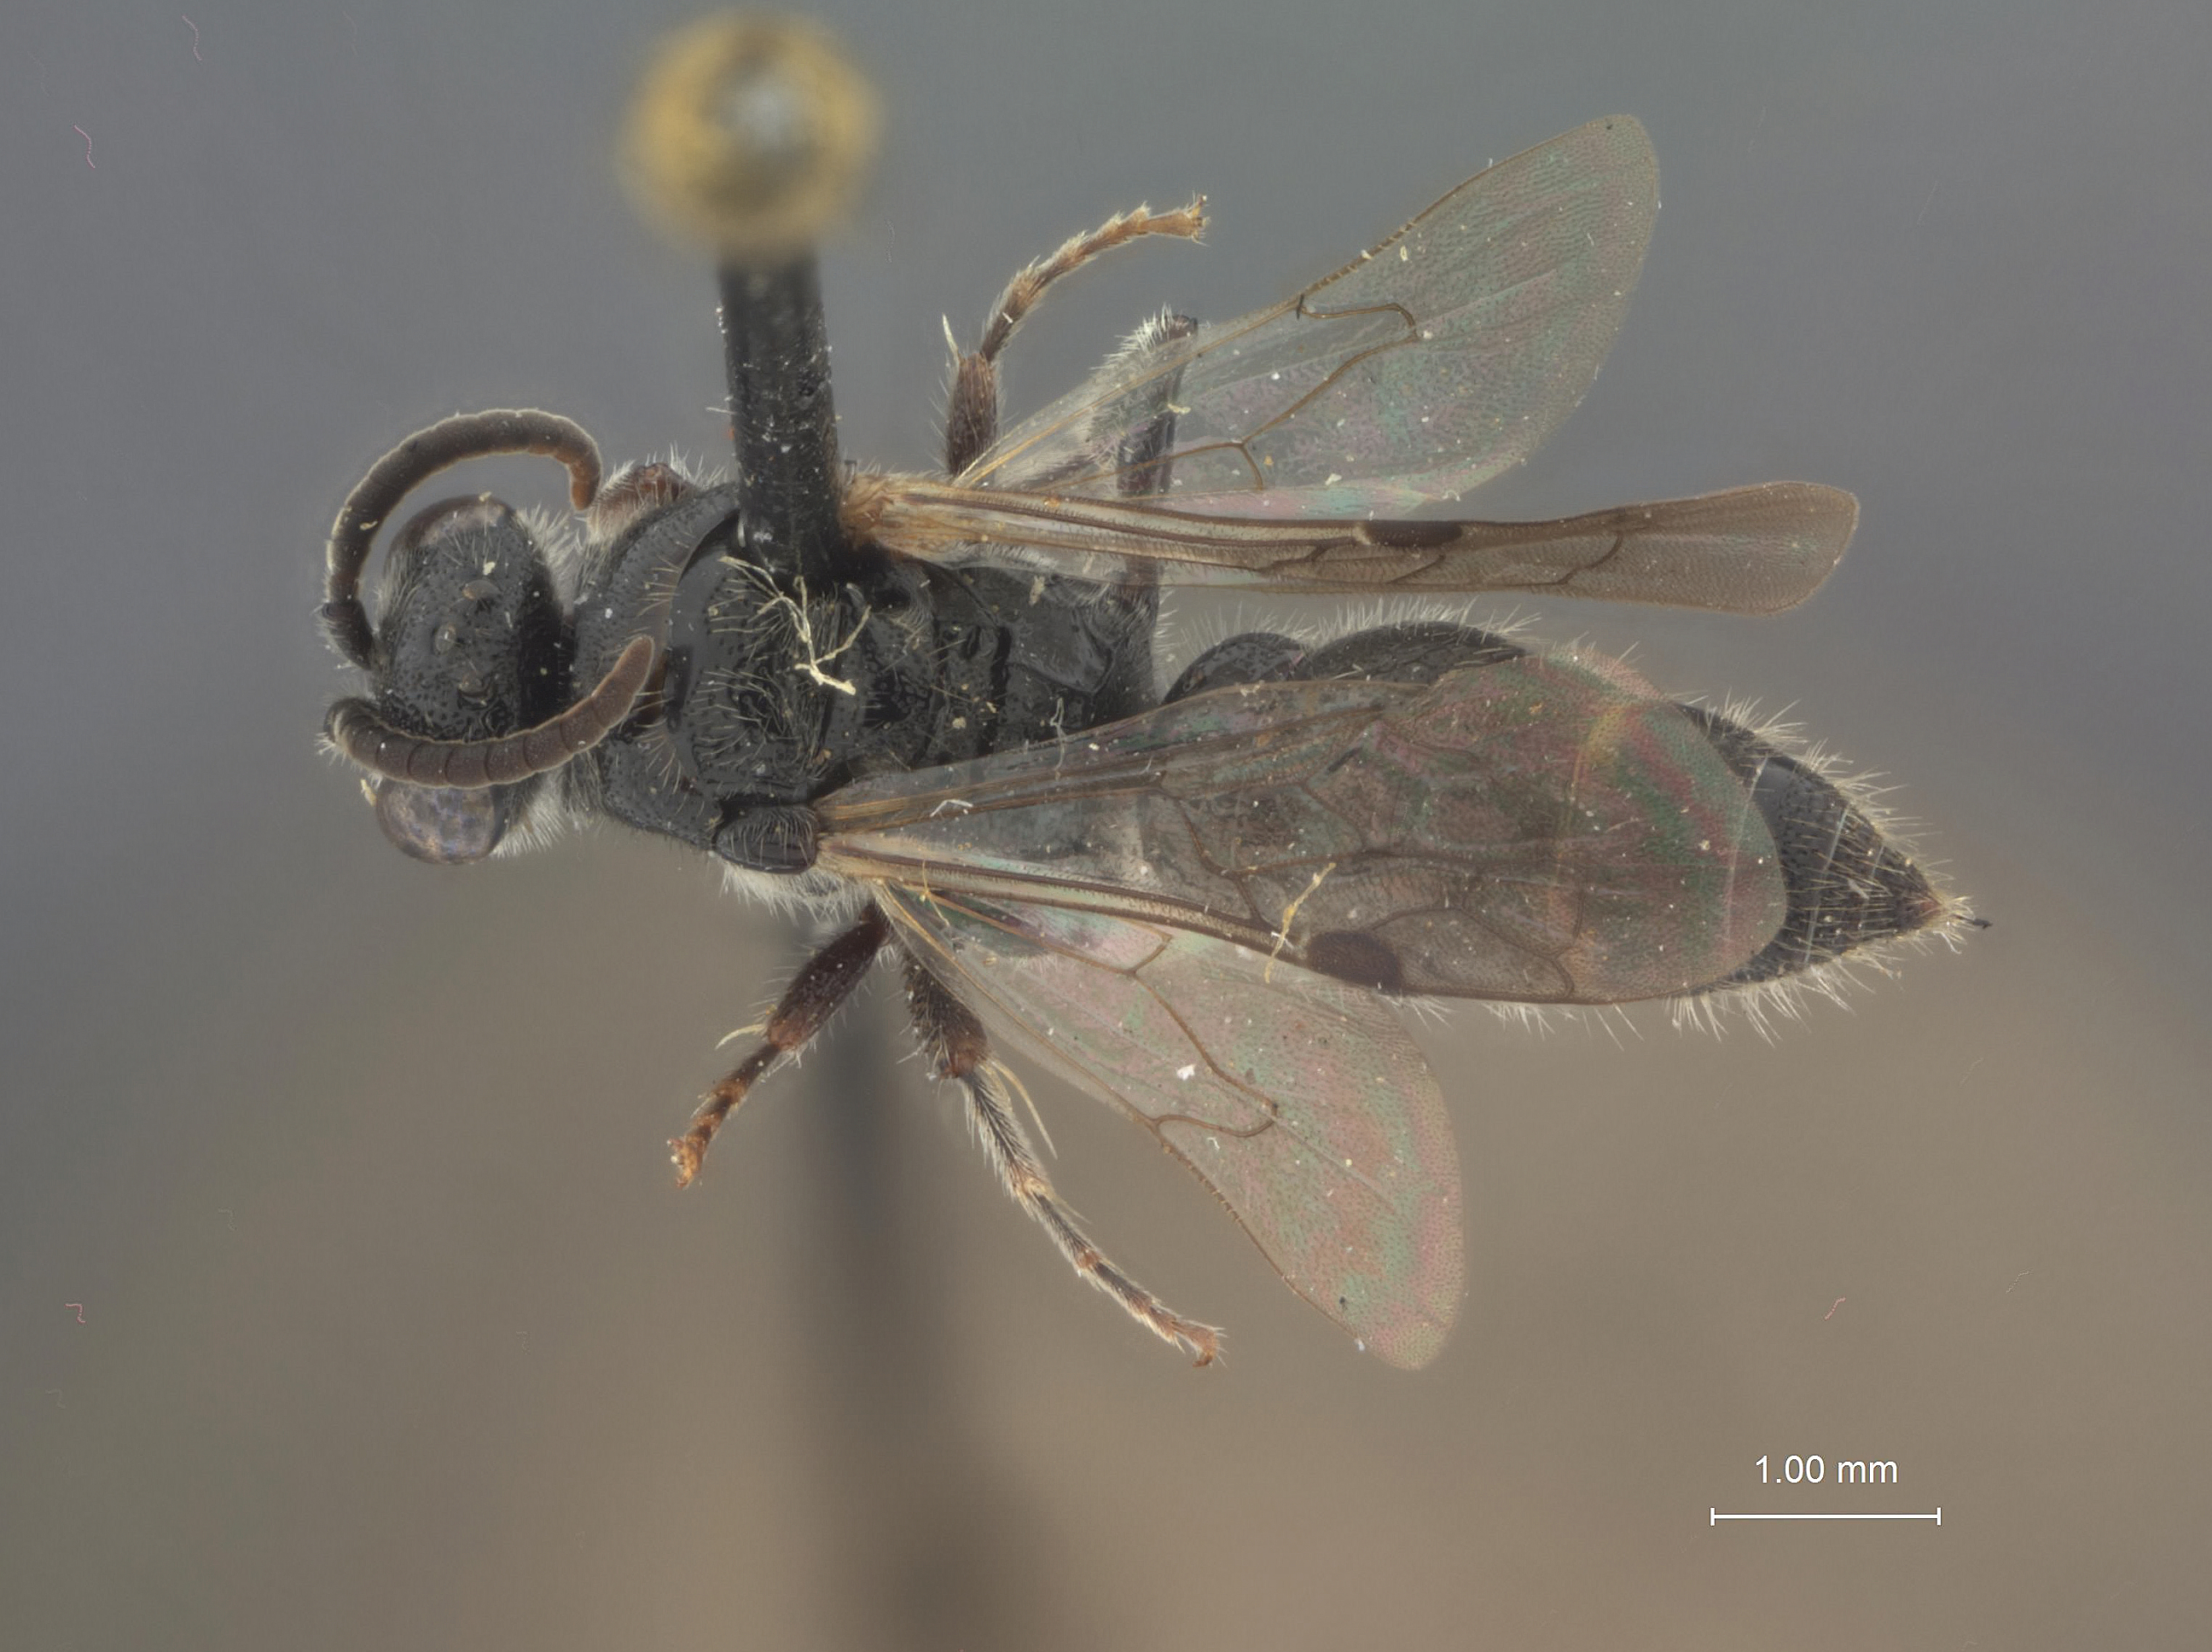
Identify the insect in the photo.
Tiphia litoris
